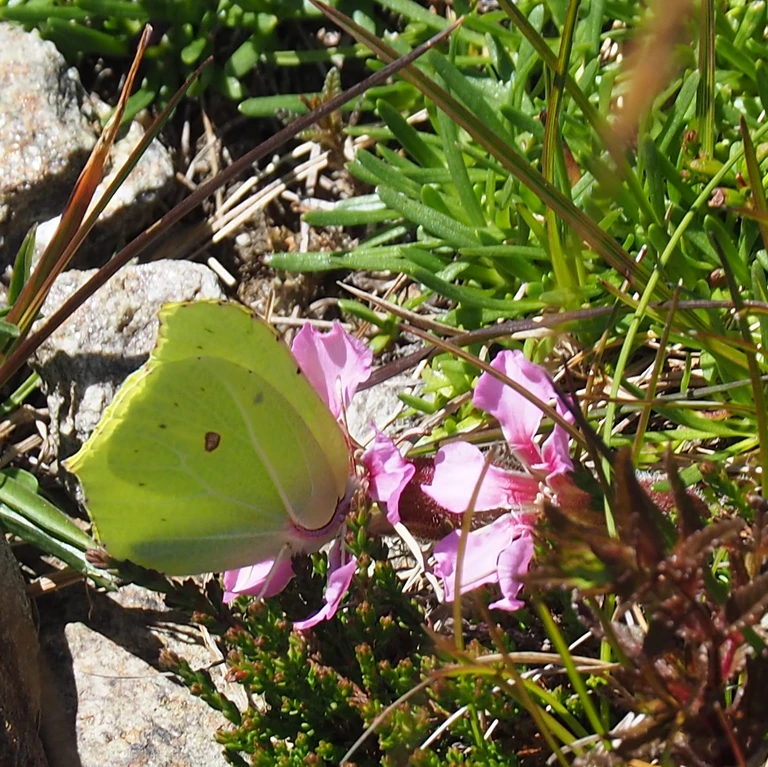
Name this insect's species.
Gonepteryx rhamni
